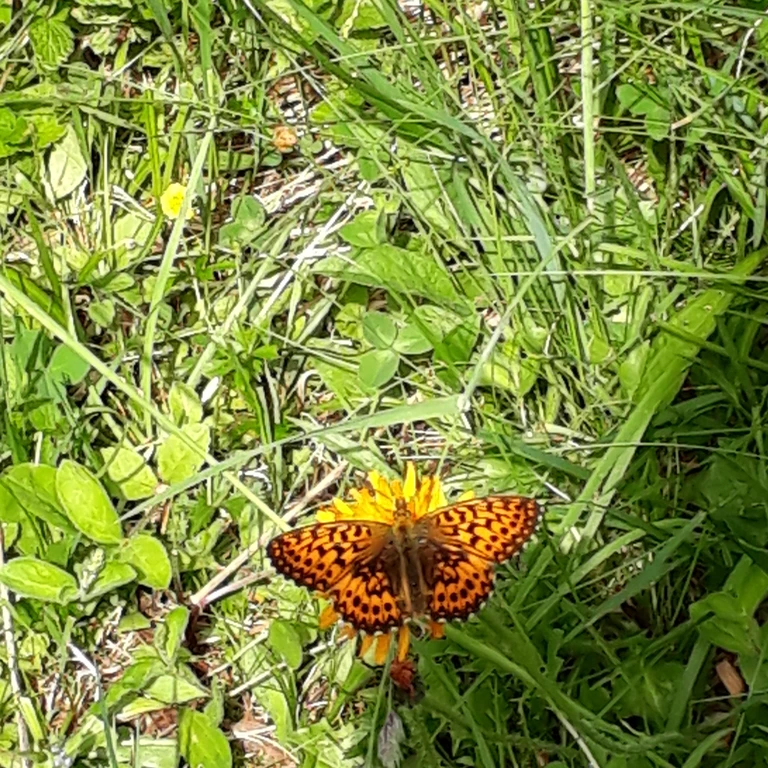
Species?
Boloria titania
